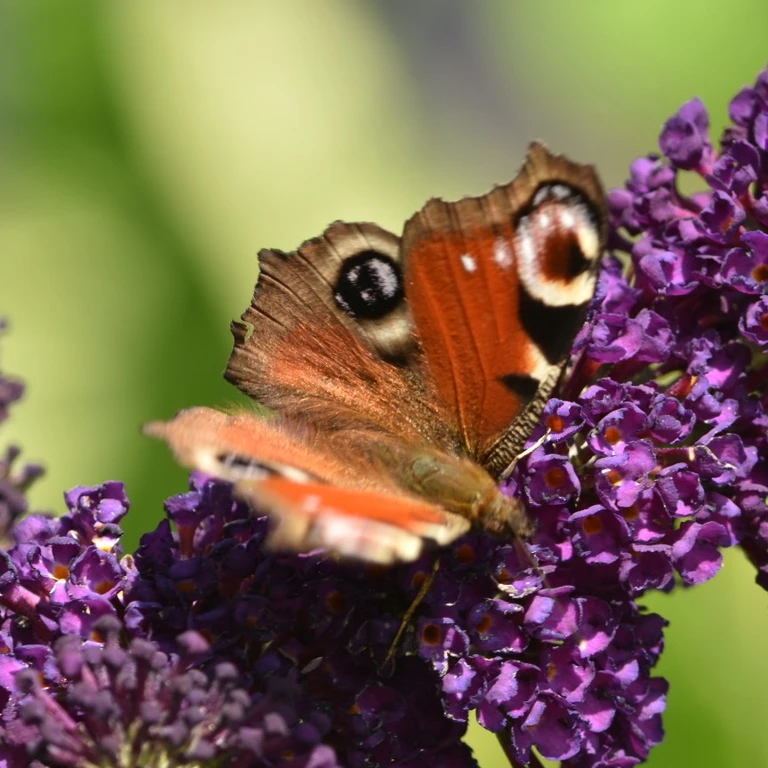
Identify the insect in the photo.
Aglais io
